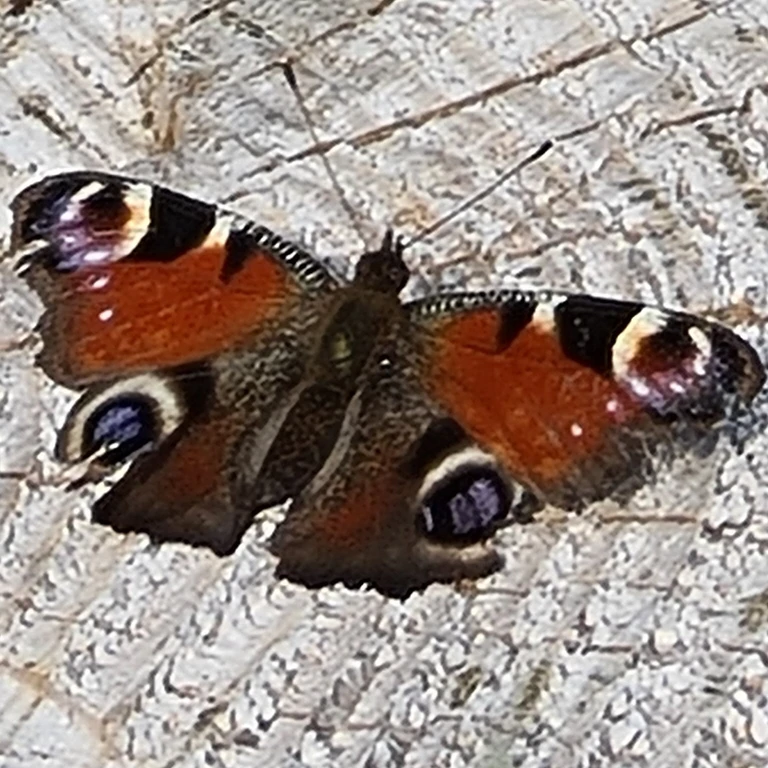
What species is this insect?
Aglais io
